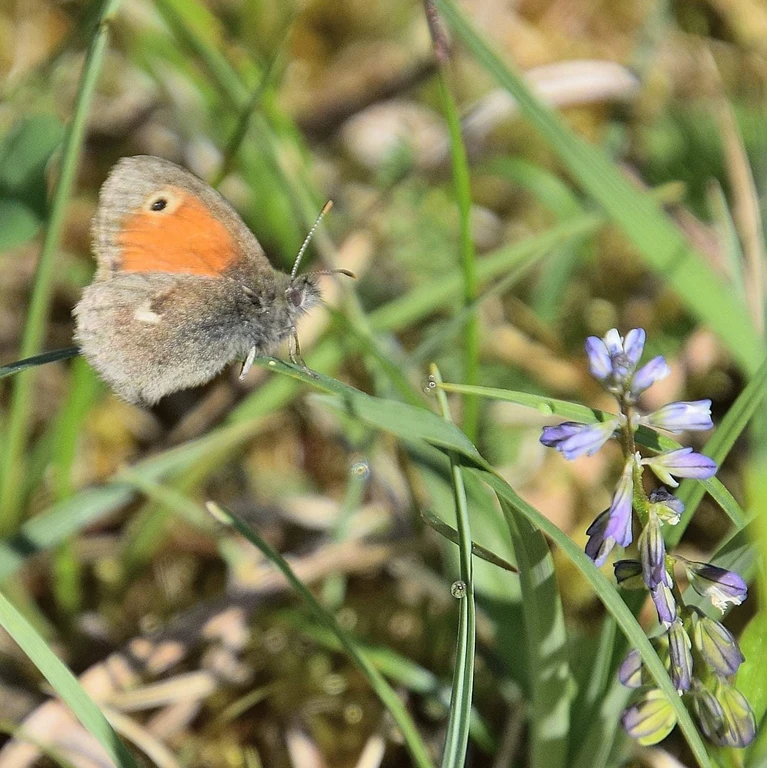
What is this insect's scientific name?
Coenonympha pamphilus
